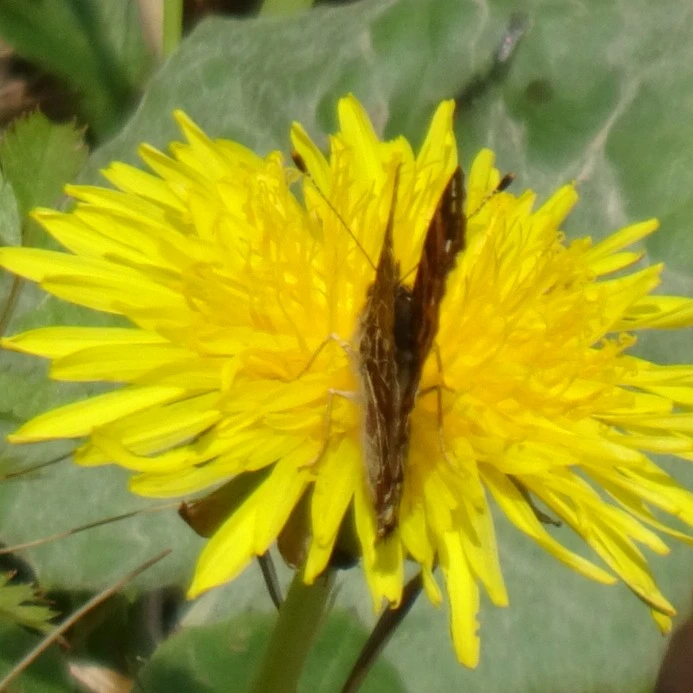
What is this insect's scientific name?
Araschnia levana
